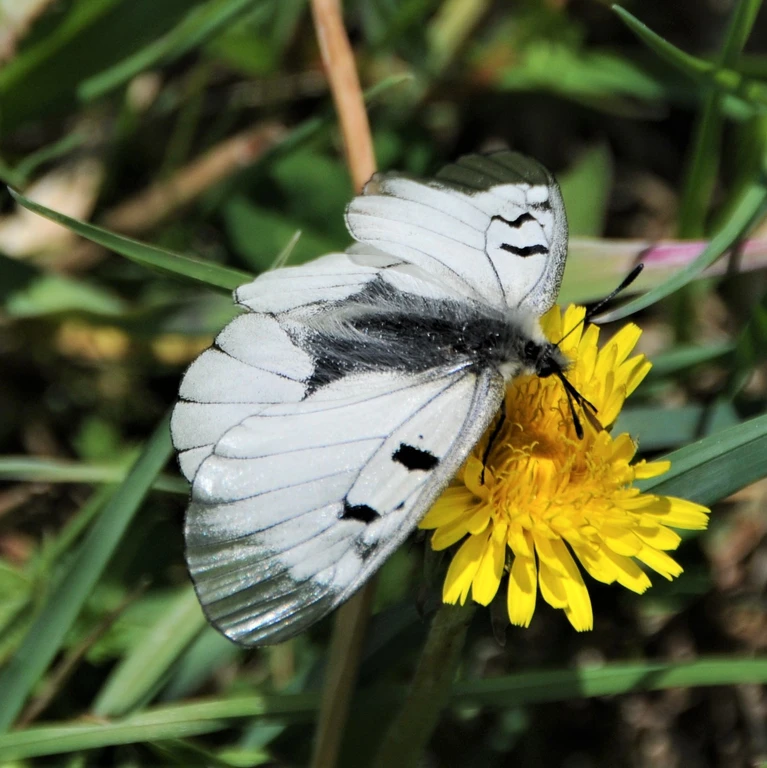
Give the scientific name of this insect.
Parnassius mnemosyne
